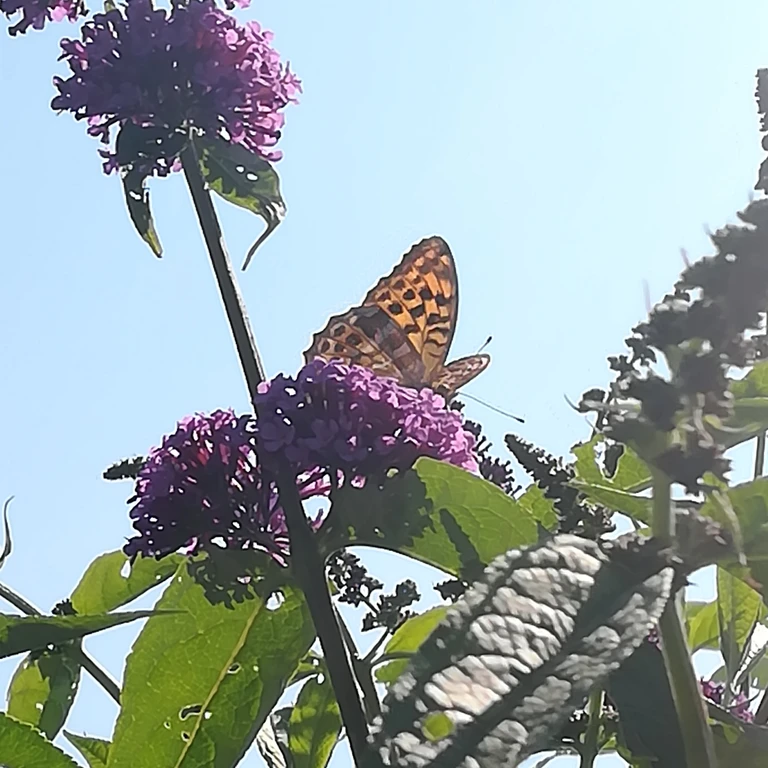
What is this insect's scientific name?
Argynnis paphia
